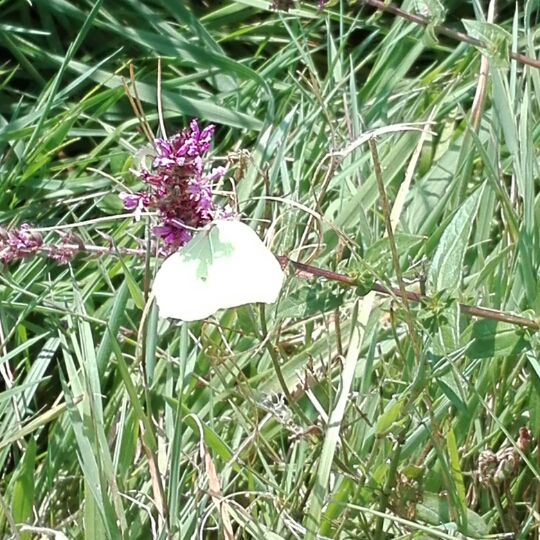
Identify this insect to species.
Gonepteryx rhamni
